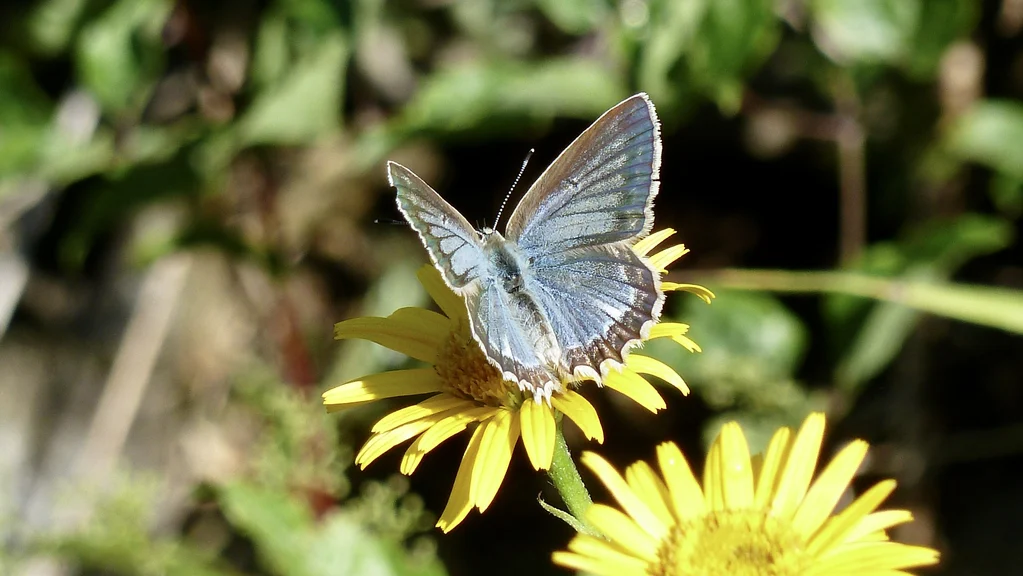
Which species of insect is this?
Polyommatus daphnis
